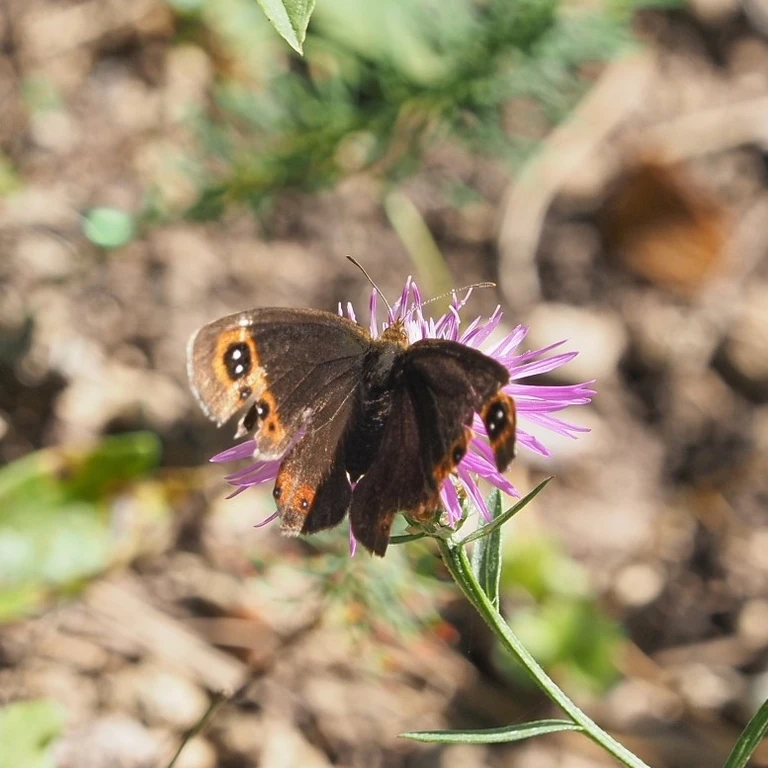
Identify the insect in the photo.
Erebia aethiops
